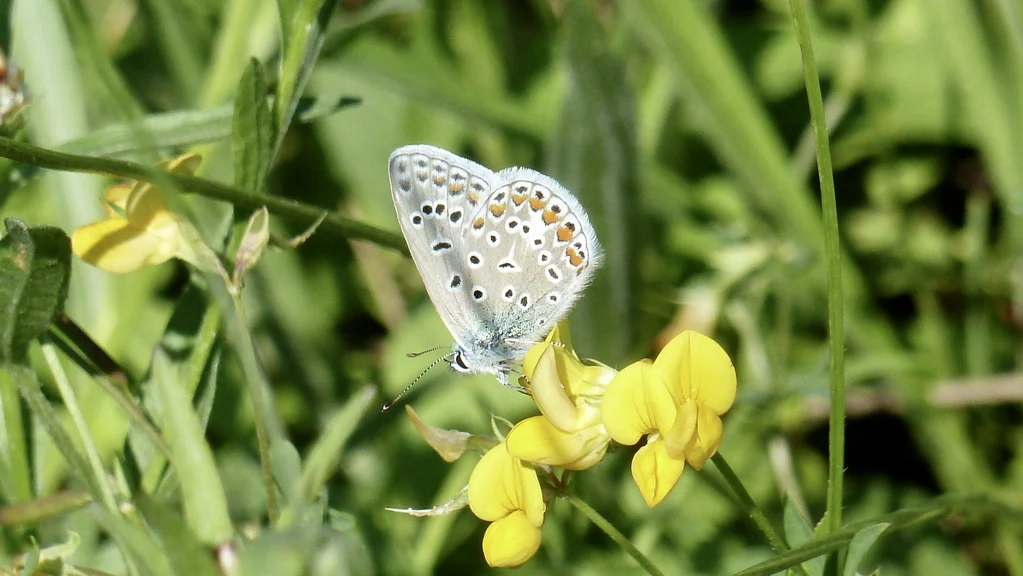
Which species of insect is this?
Polyommatus icarus
